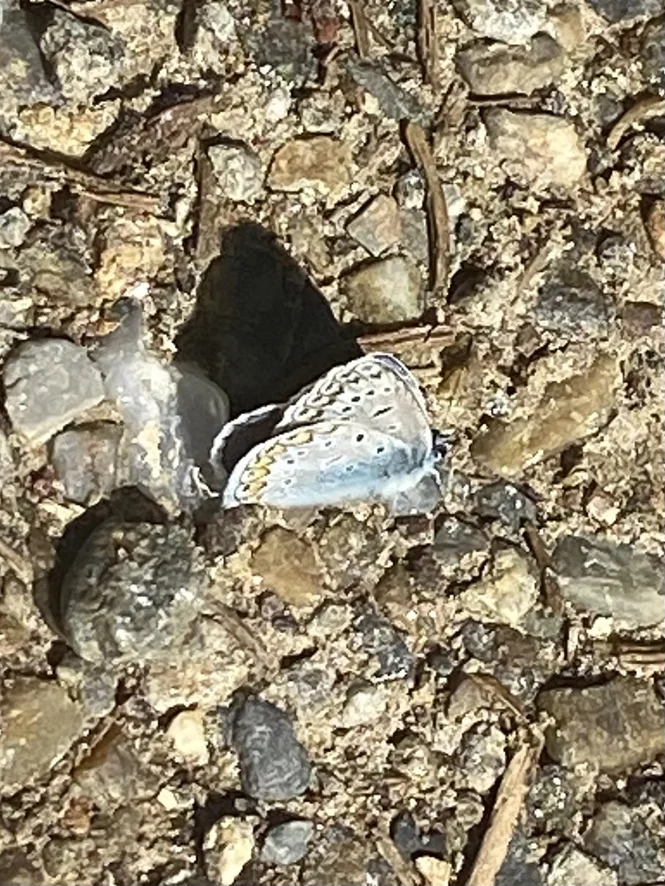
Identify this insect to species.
Polyommatus icarus
